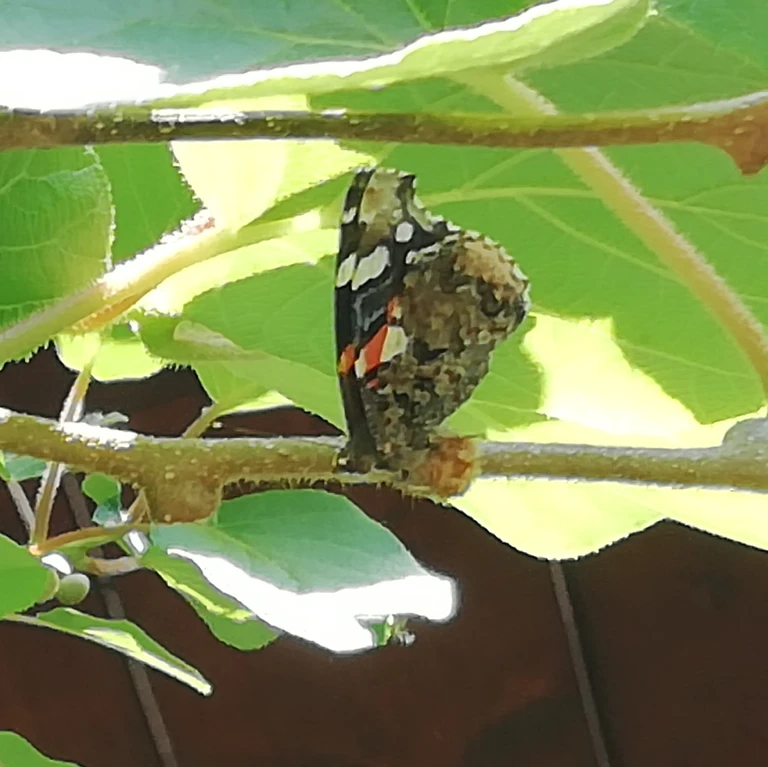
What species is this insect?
Vanessa atalanta
